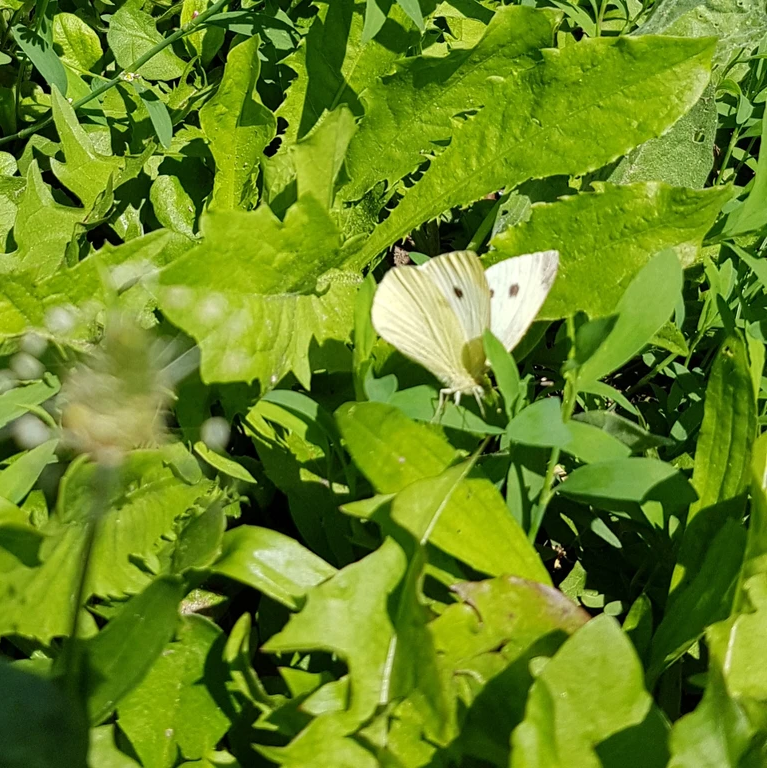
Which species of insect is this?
Pieris rapae
